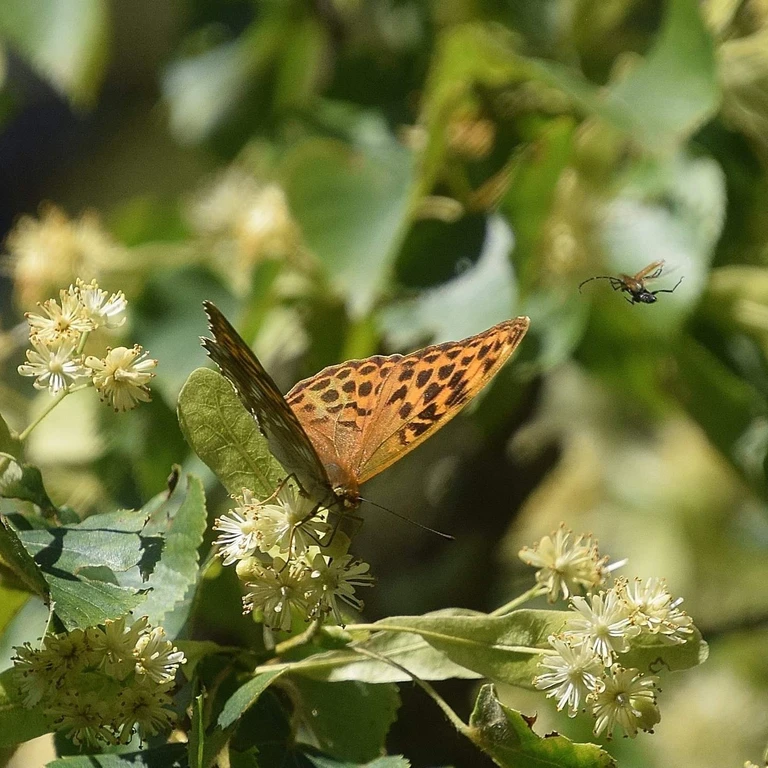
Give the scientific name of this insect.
Argynnis paphia
